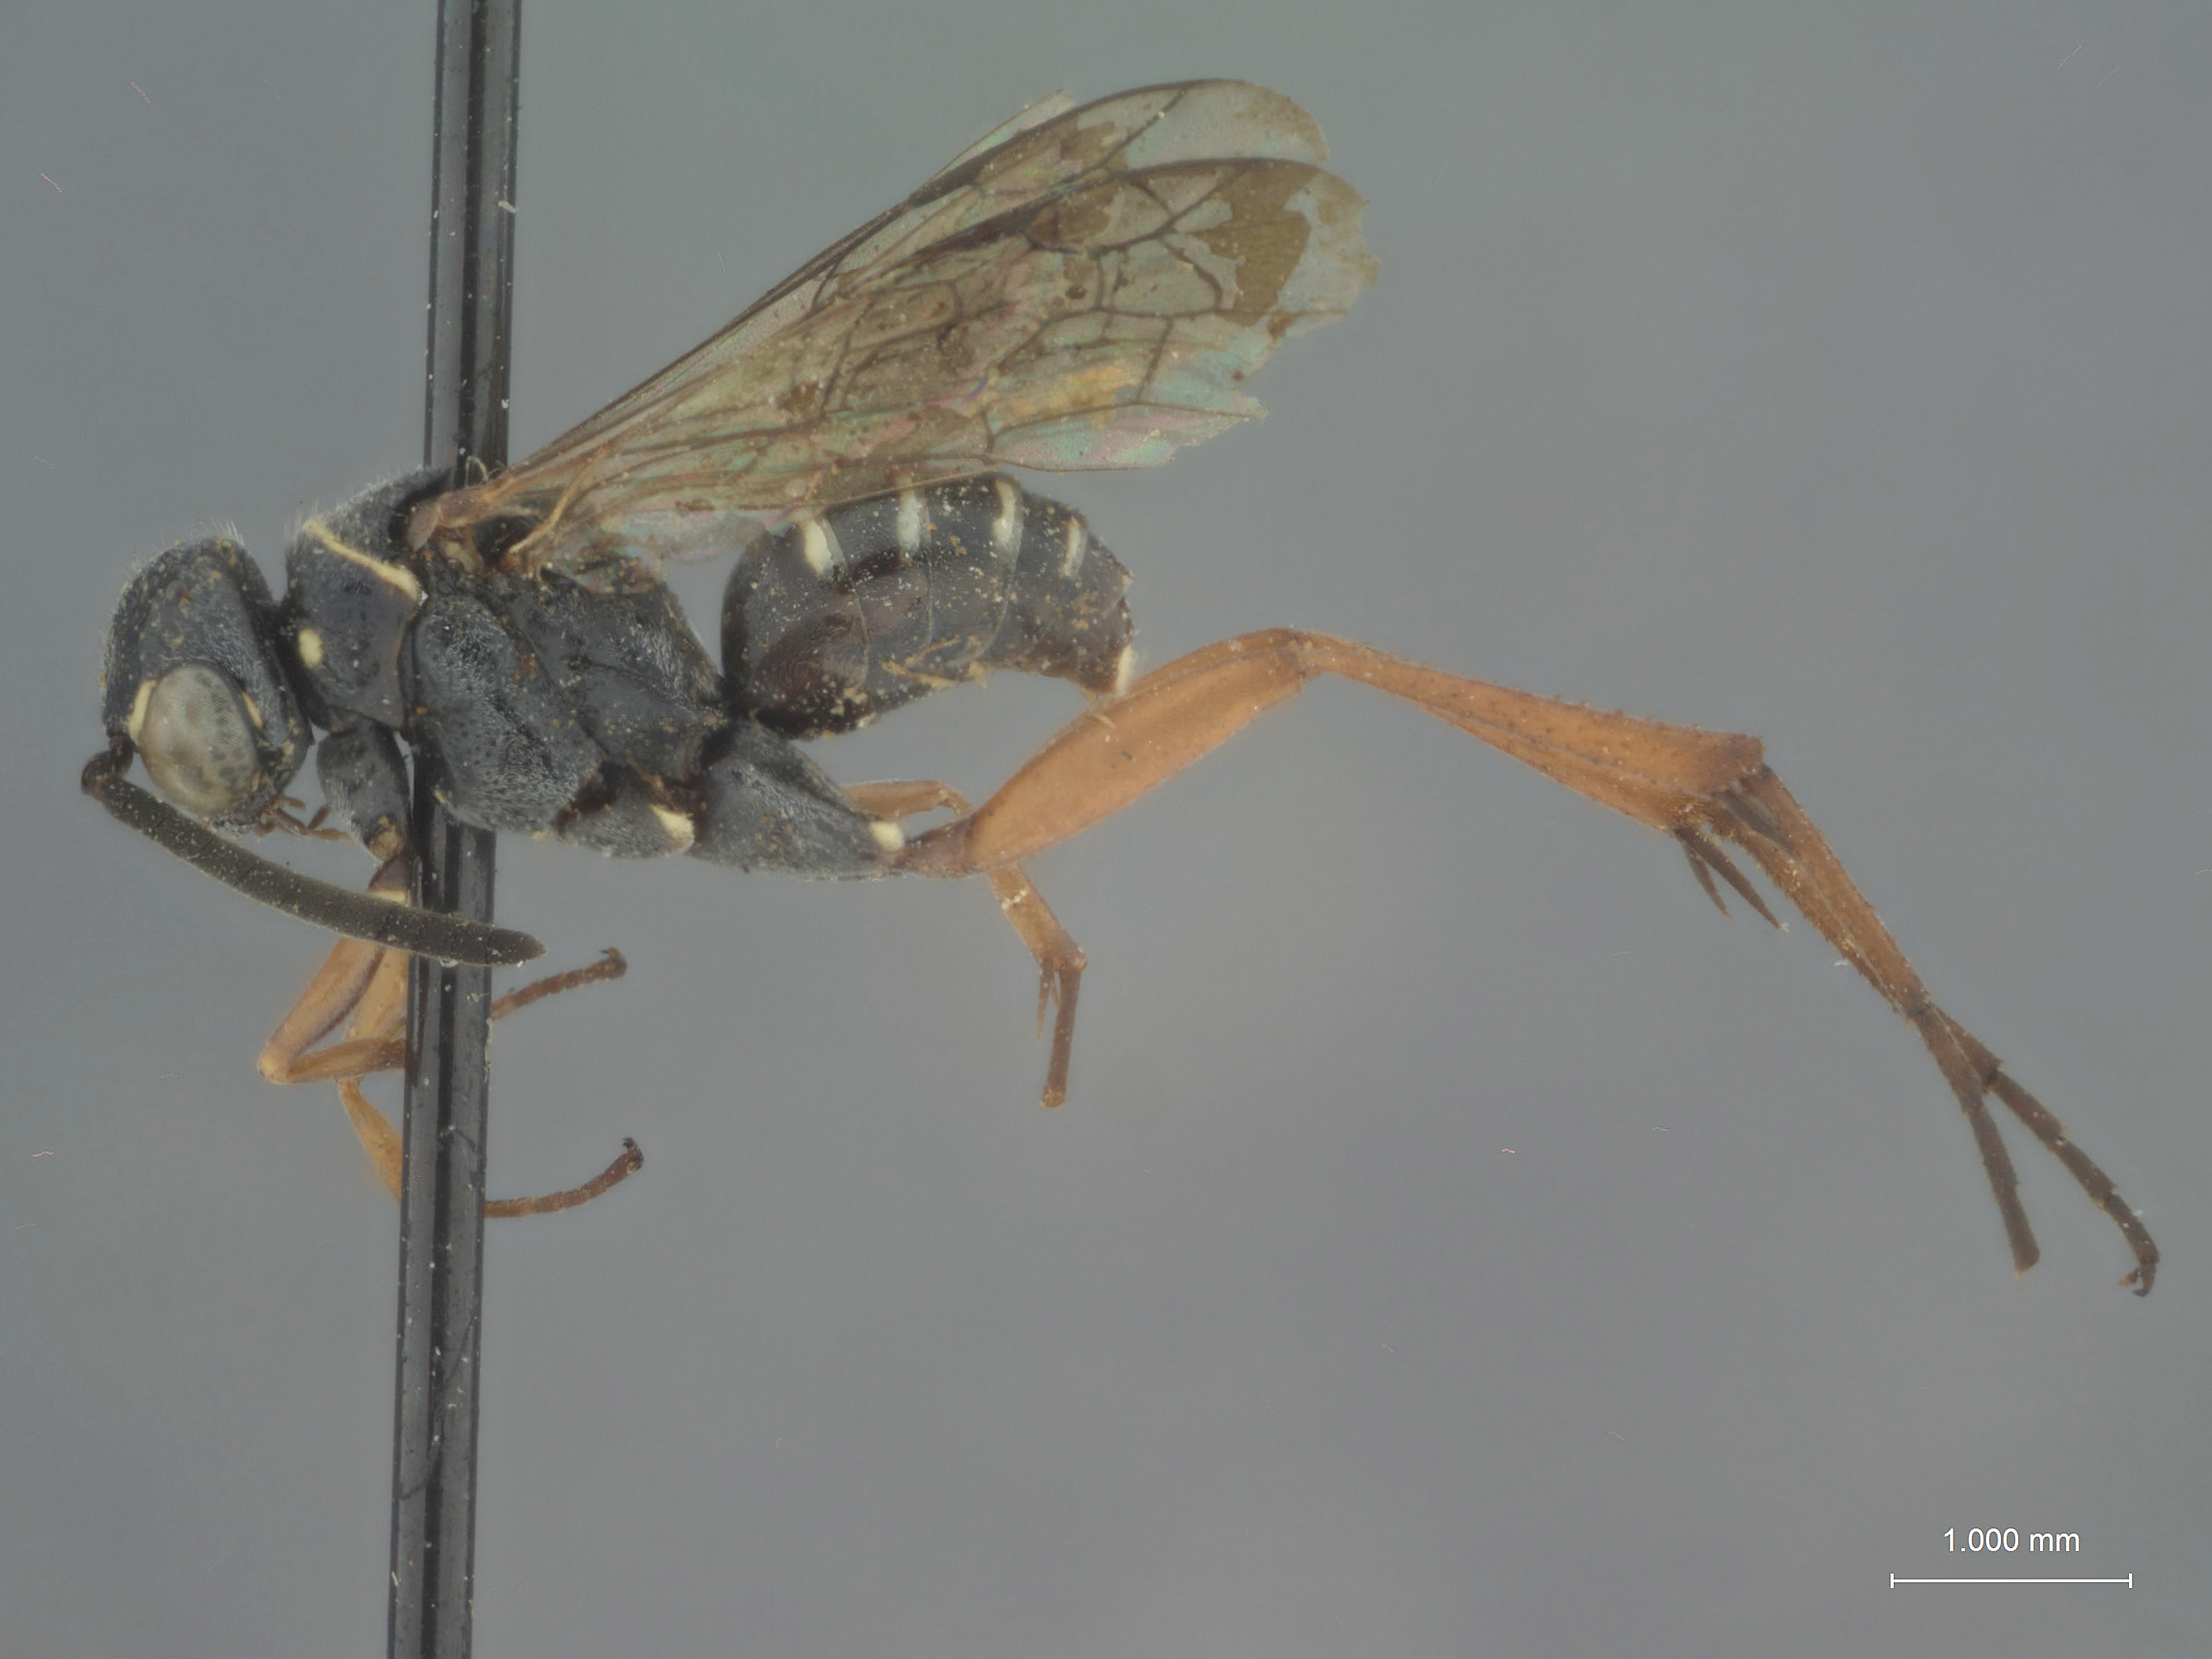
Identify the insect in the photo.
Ceropales rugata
